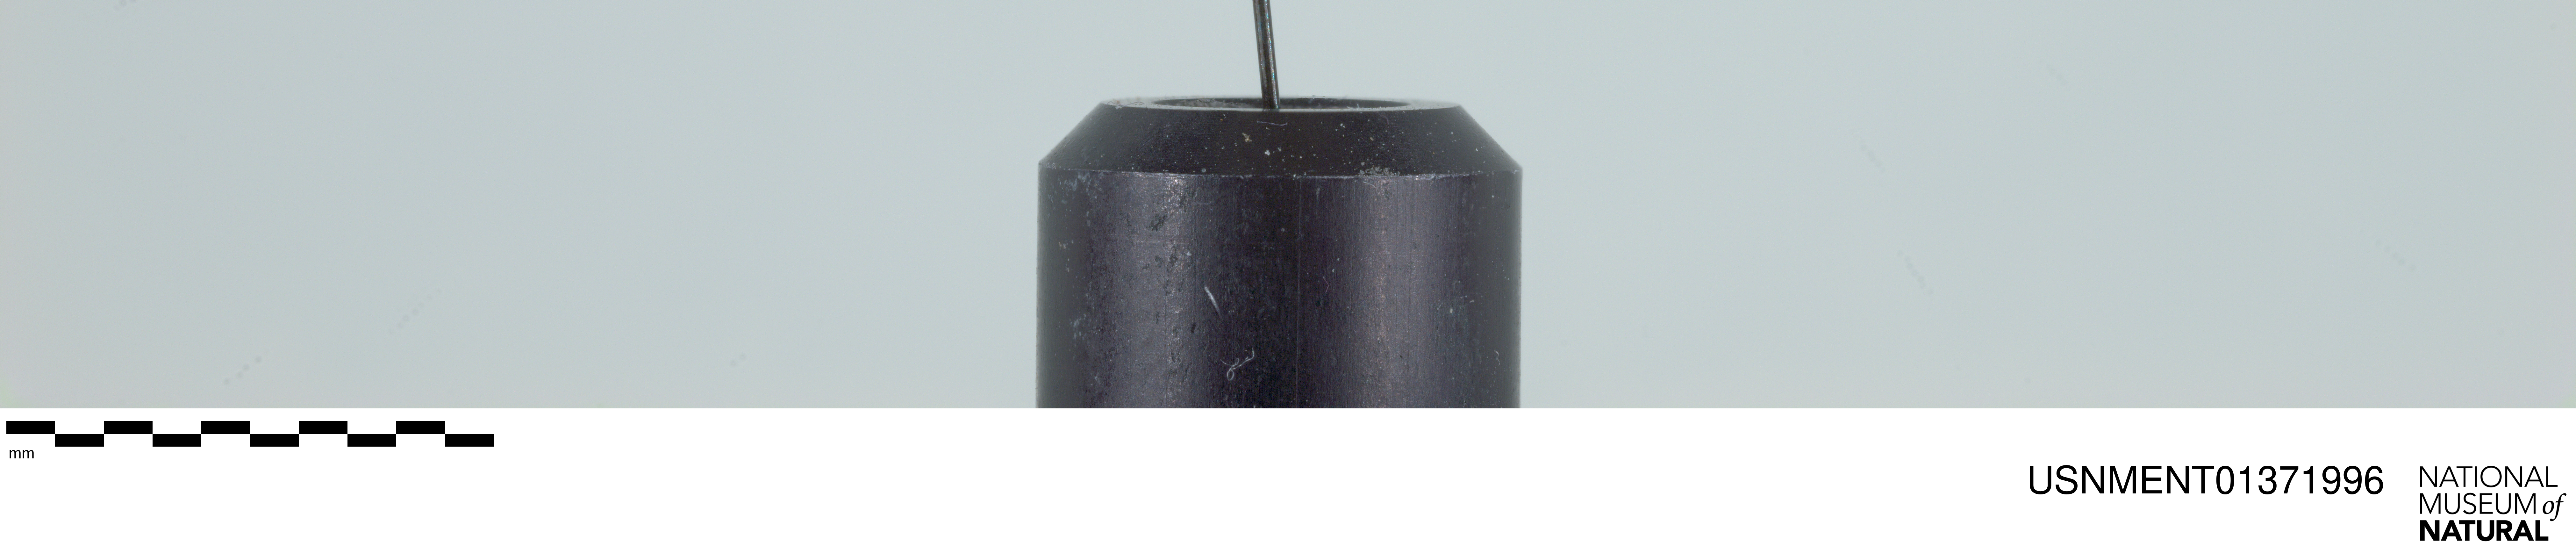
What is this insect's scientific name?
Neorhynchocephalus volaticus
